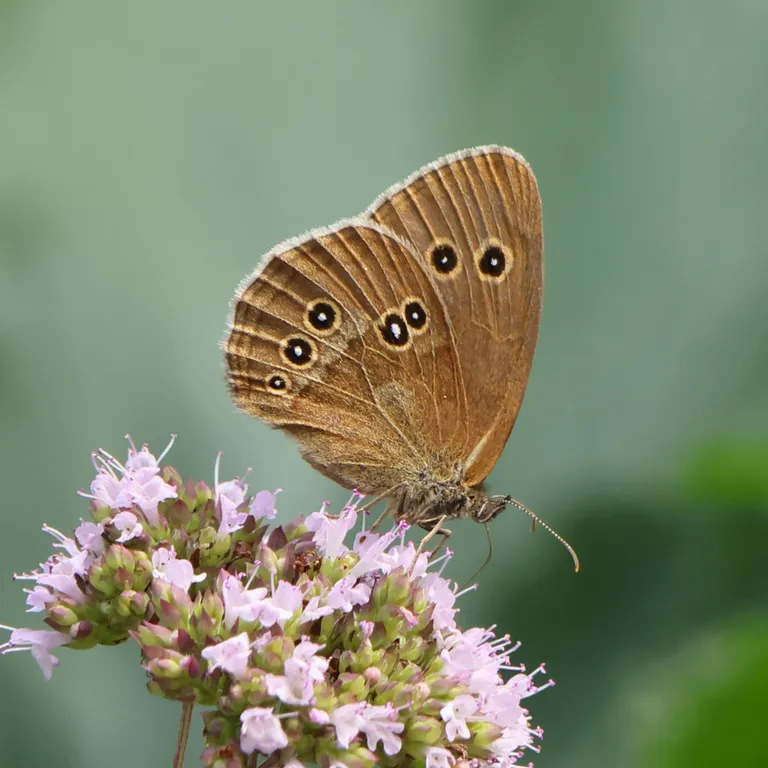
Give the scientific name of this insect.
Aphantopus hyperantus
